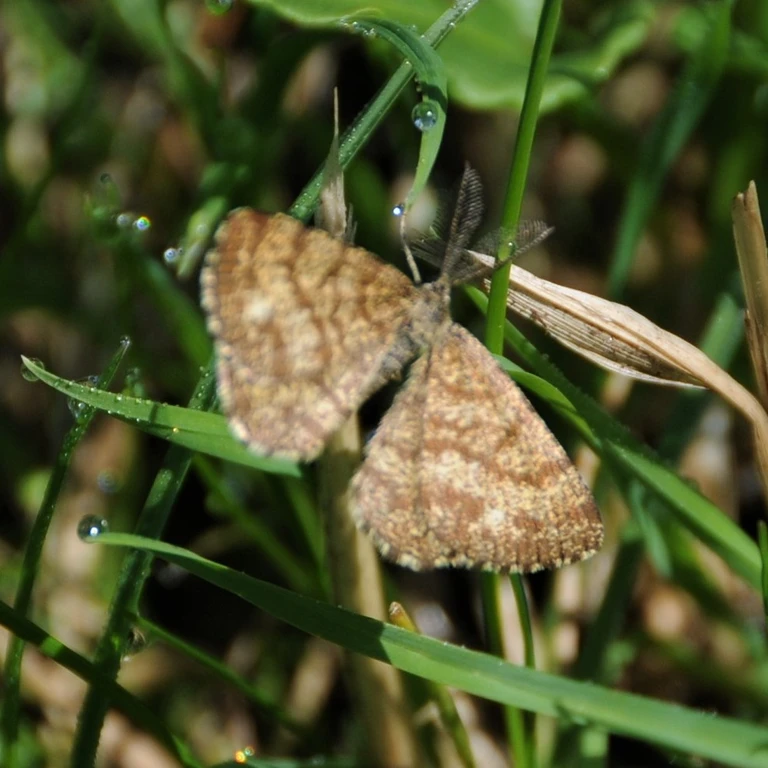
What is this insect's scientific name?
Ematurga atomaria
